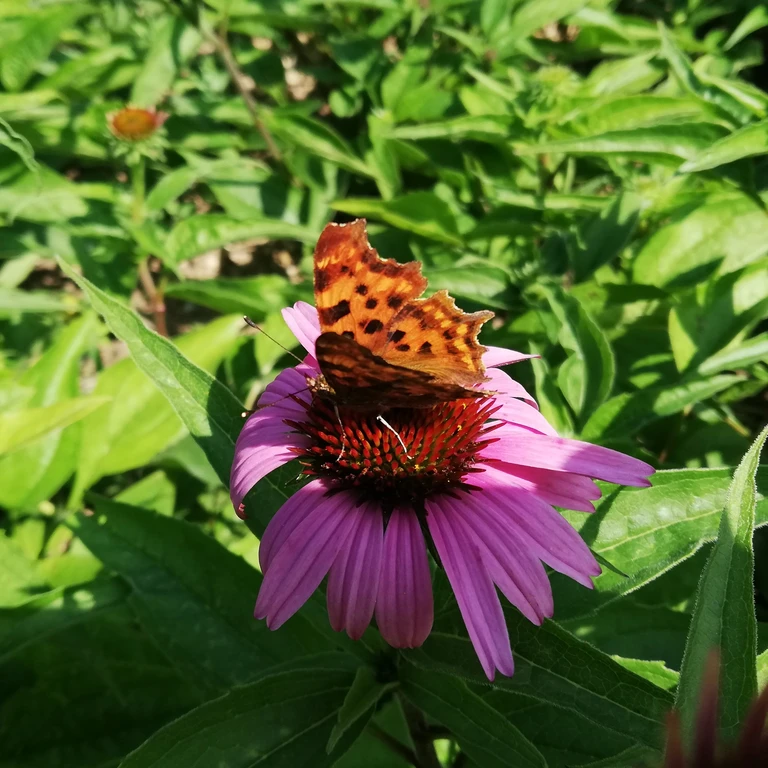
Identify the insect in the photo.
Polygonia c-album
